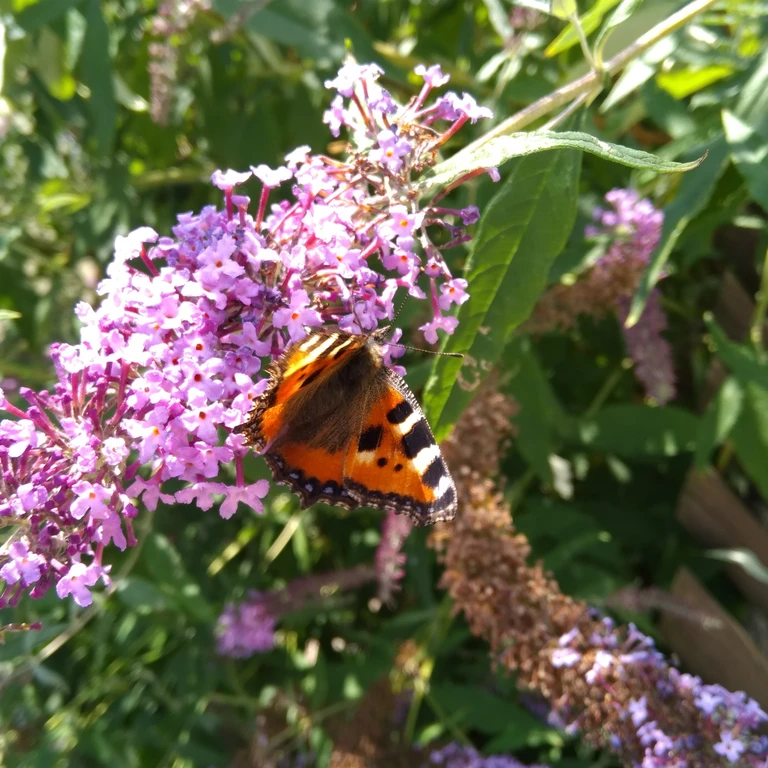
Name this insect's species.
Aglais urticae
